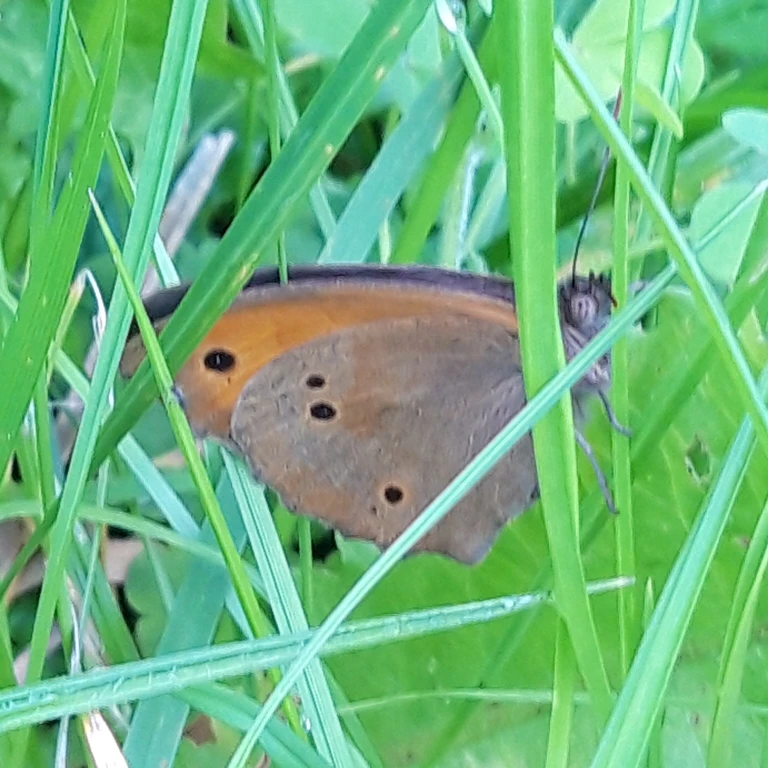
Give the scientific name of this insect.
Maniola jurtina
